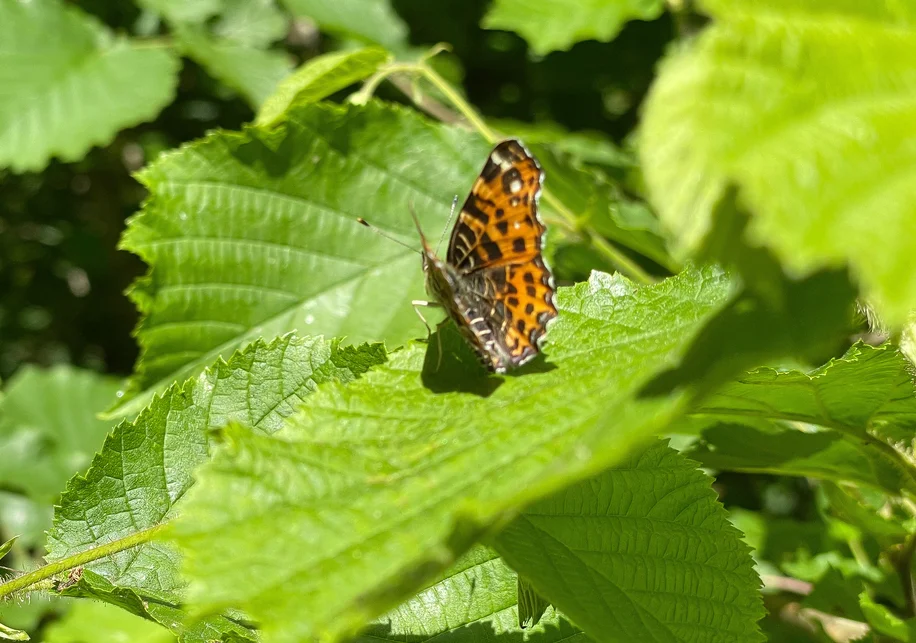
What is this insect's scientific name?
Araschnia levana
